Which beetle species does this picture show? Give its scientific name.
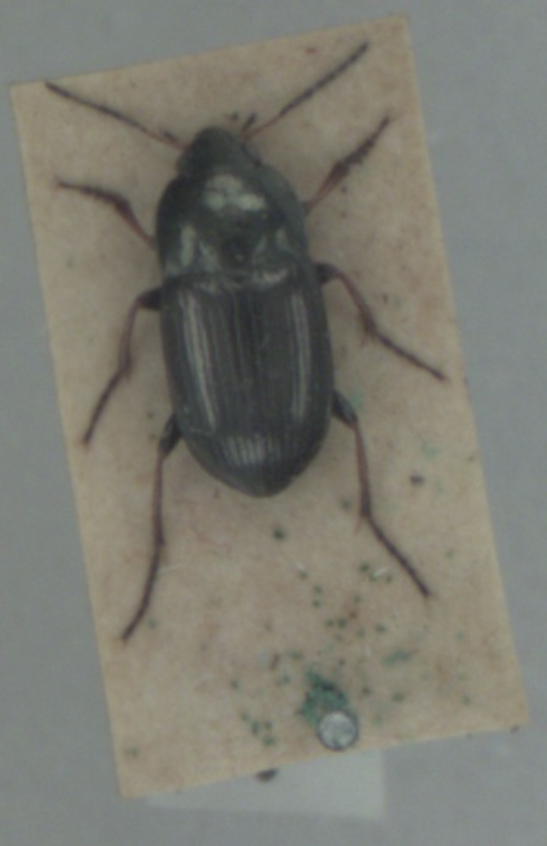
Amara plebeja
